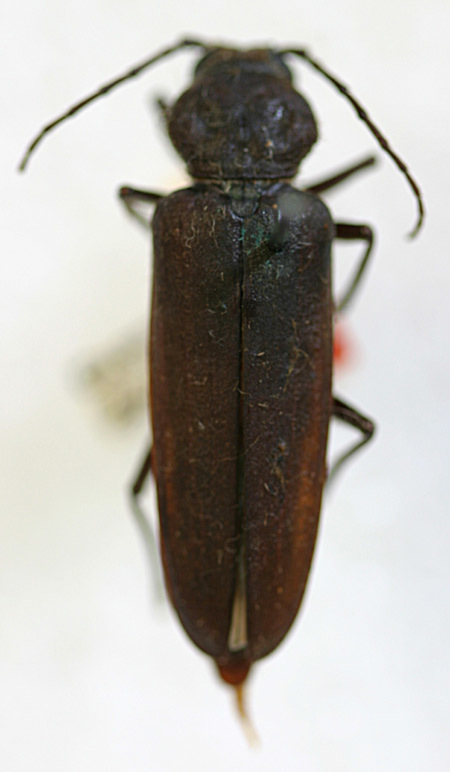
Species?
Criocephalus lacustrinus (also Arhopalus foveicollis)
